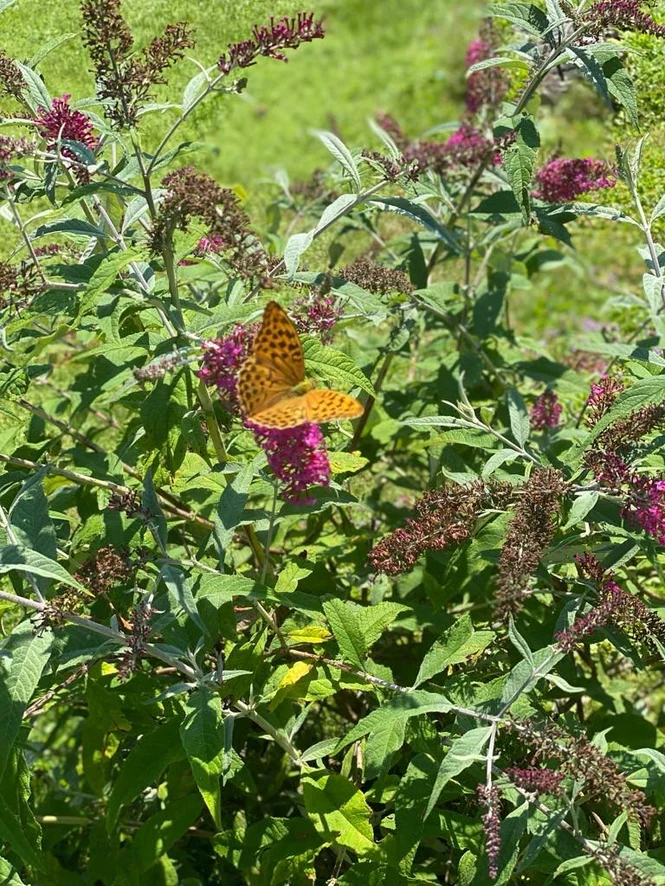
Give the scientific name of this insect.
Argynnis paphia
